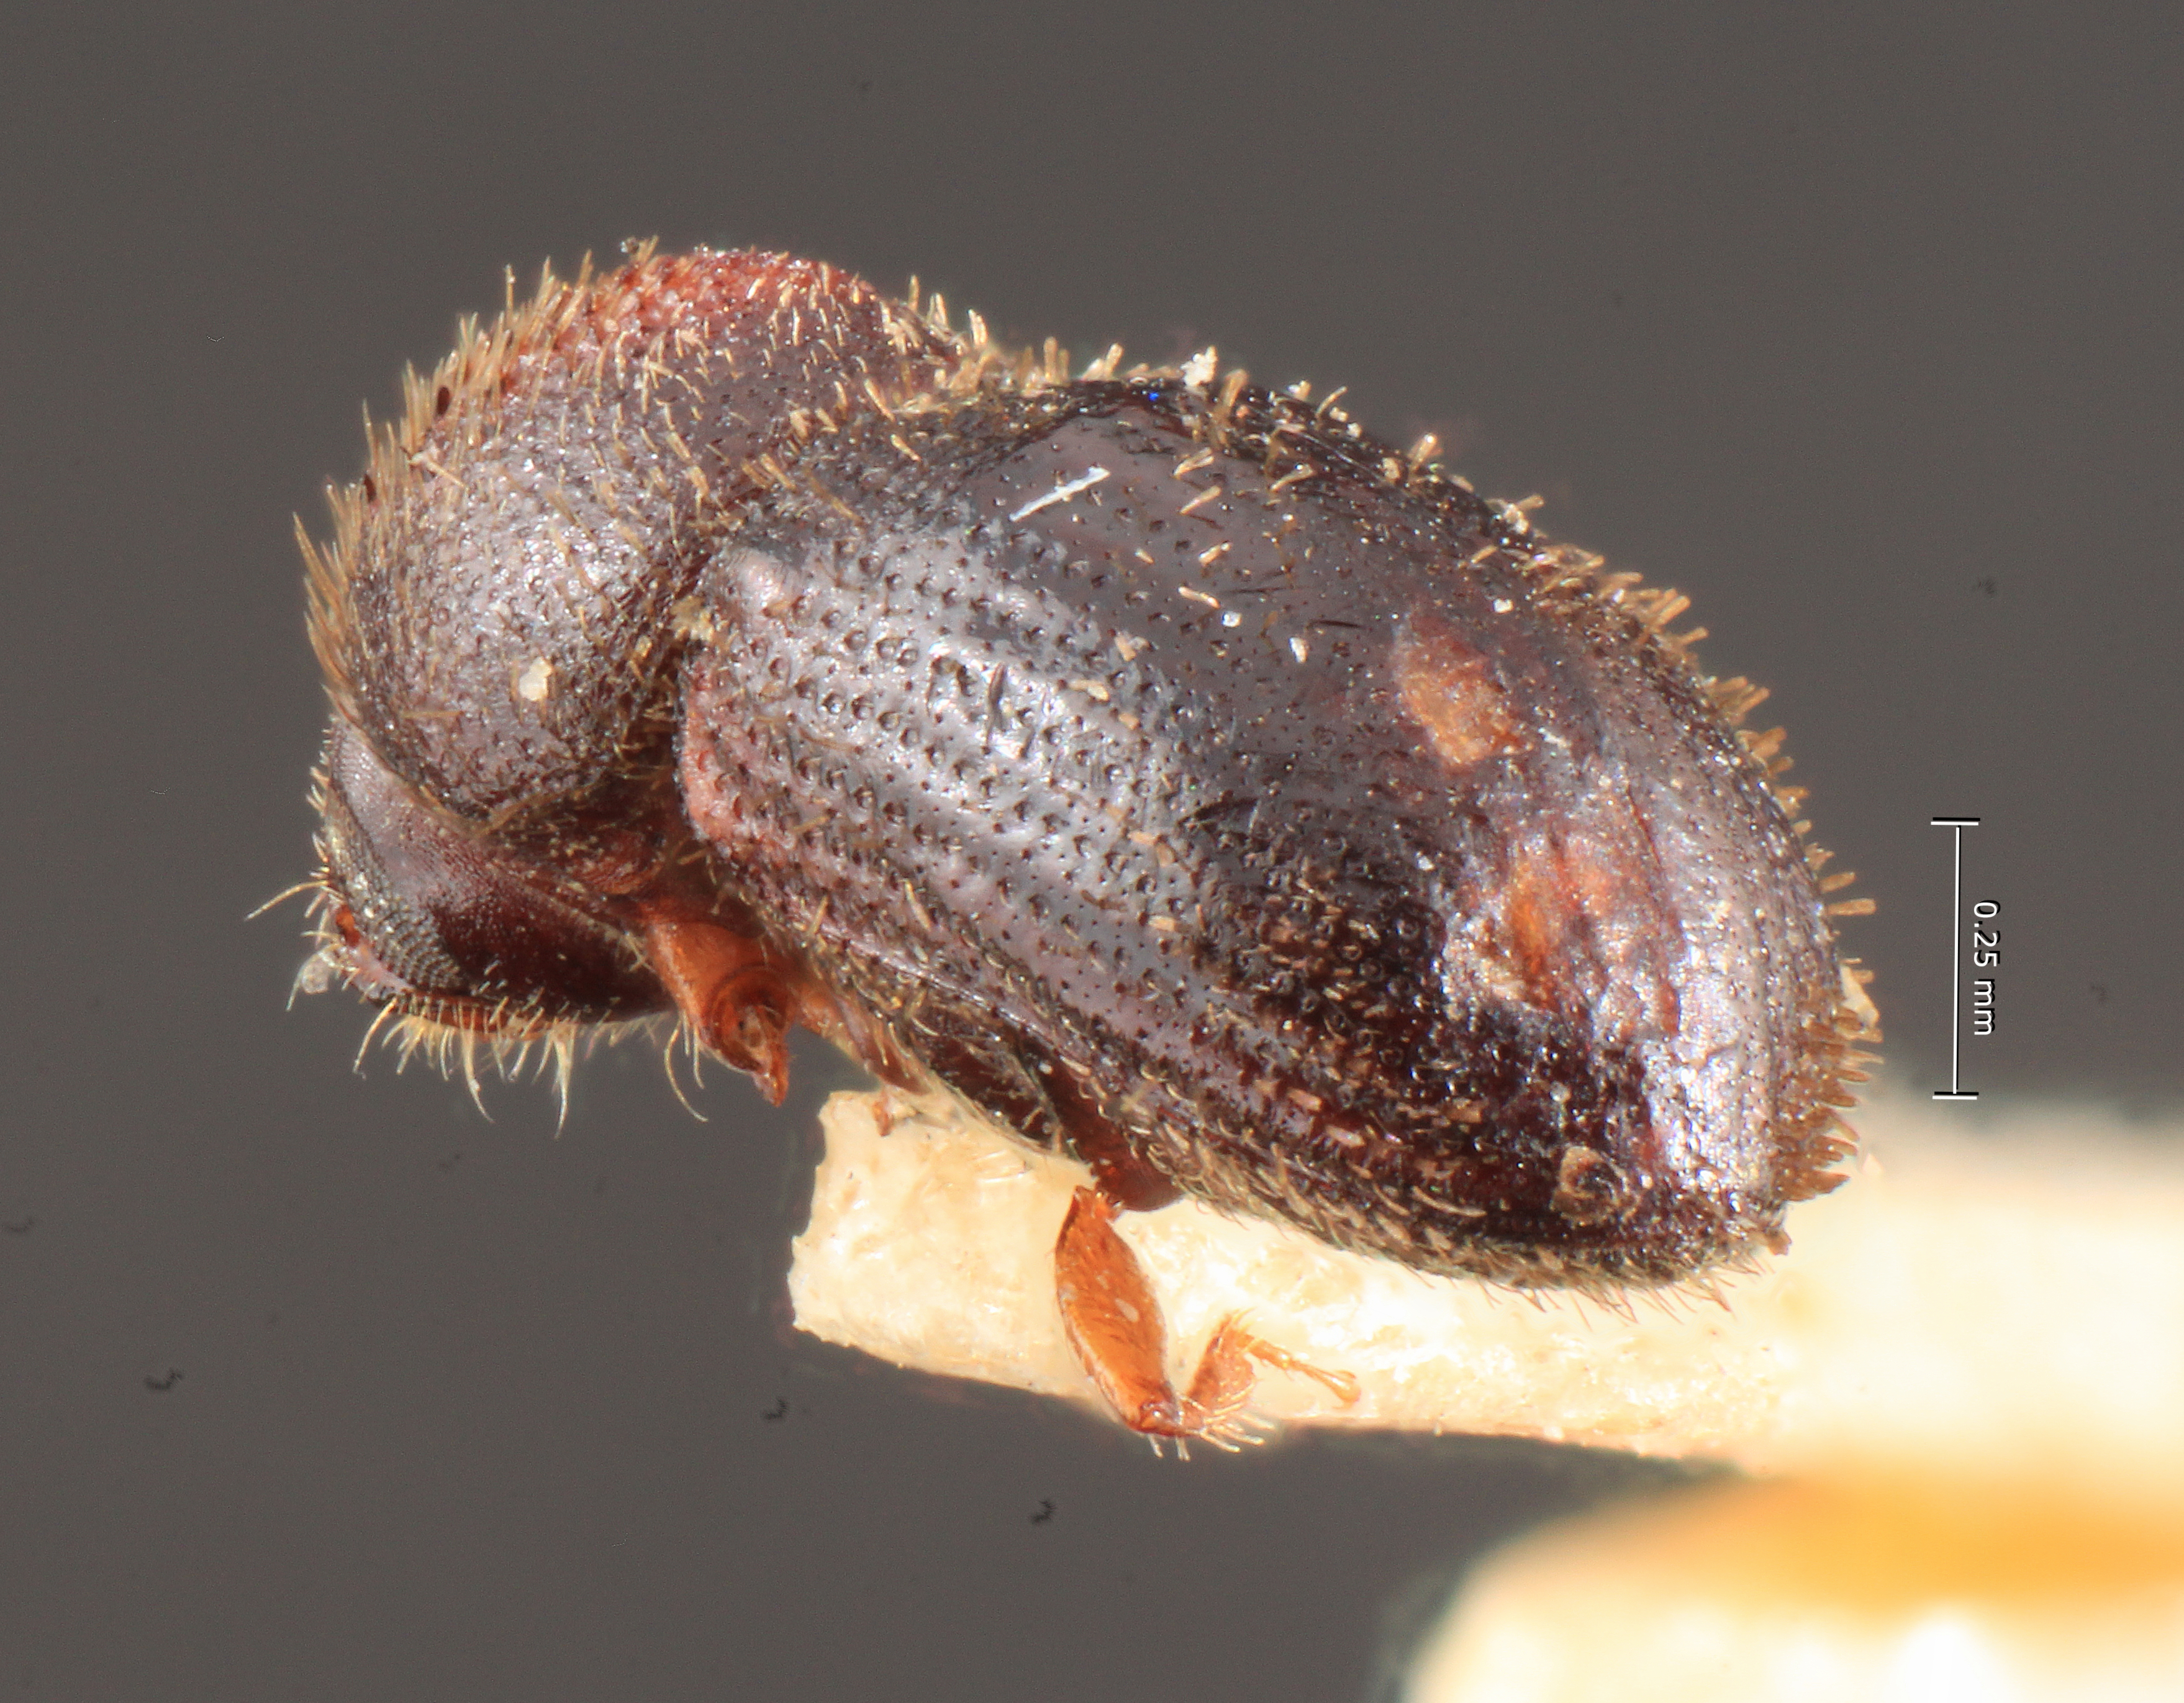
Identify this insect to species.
Stephanoderes liberiensis
